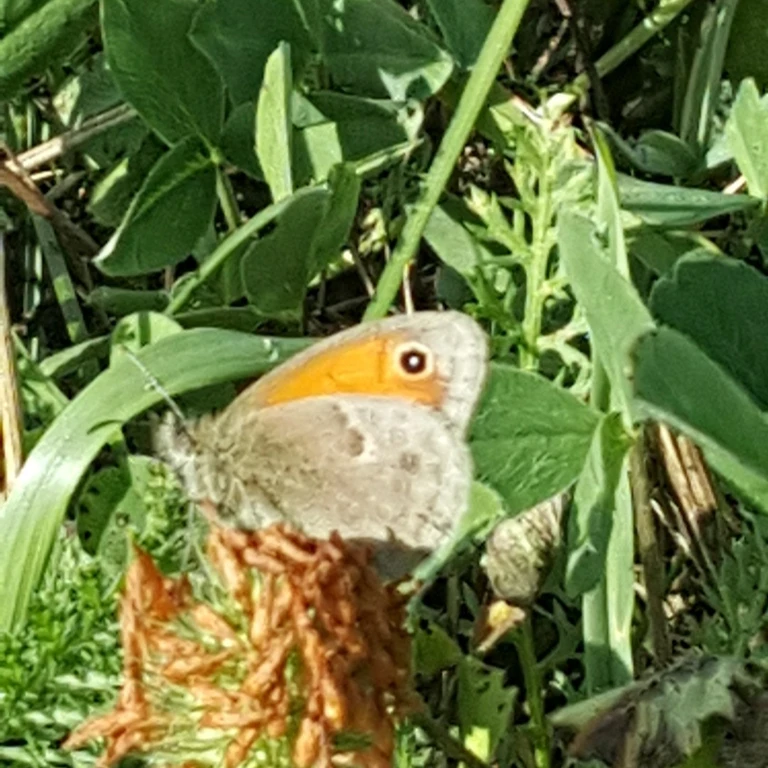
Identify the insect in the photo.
Coenonympha pamphilus
